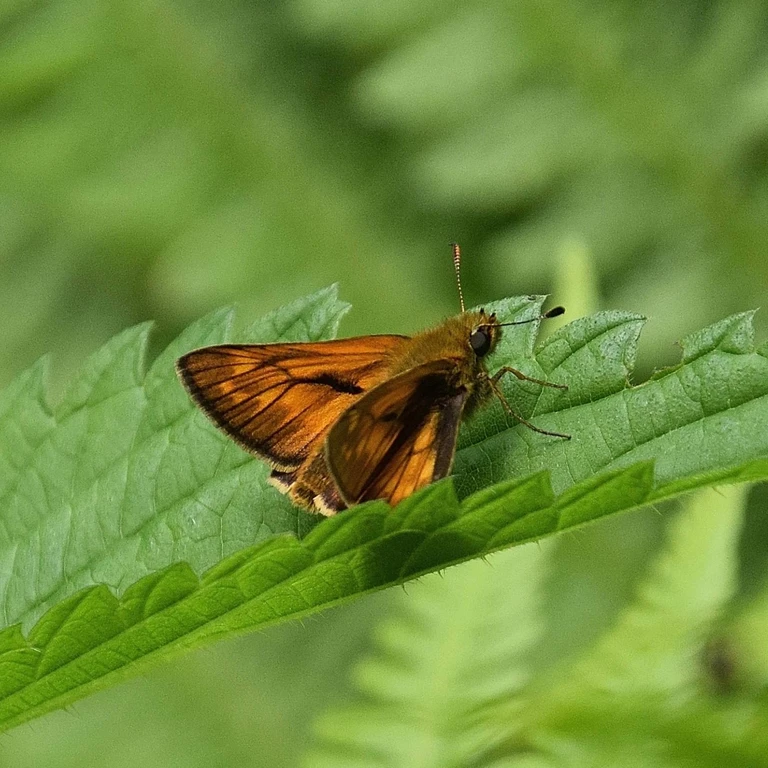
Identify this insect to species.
Ochlodes sylvanus (also Ochlodes venata)
